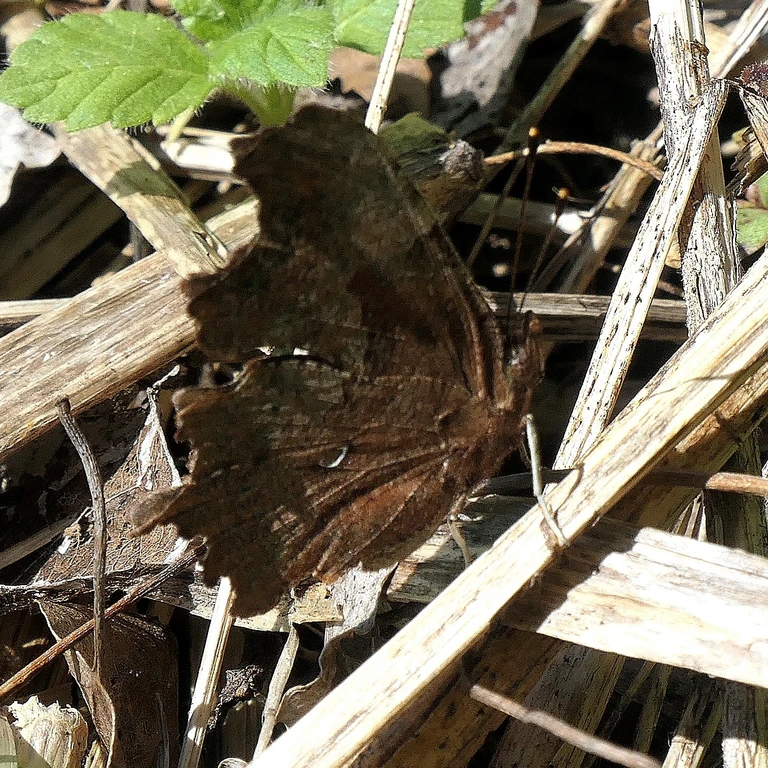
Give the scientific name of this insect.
Polygonia c-album
